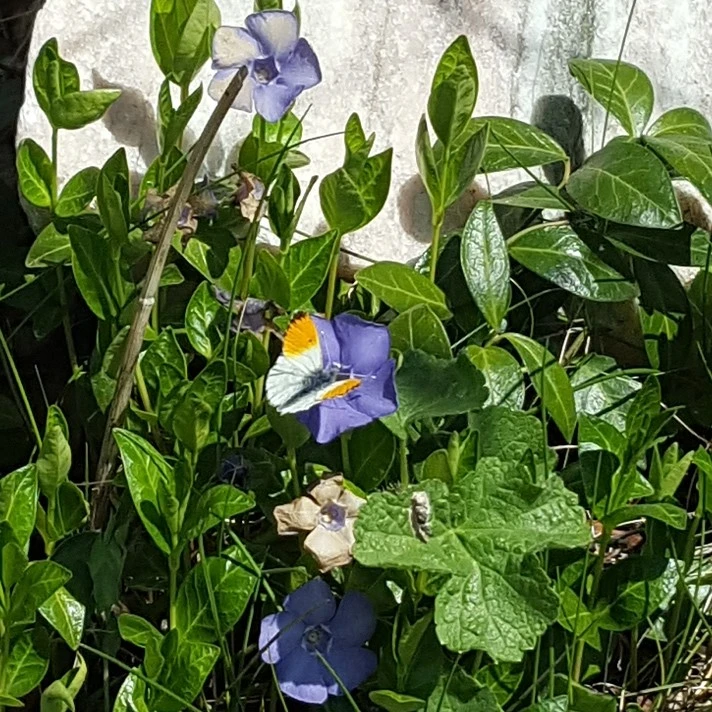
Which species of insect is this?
Anthocharis cardamines
